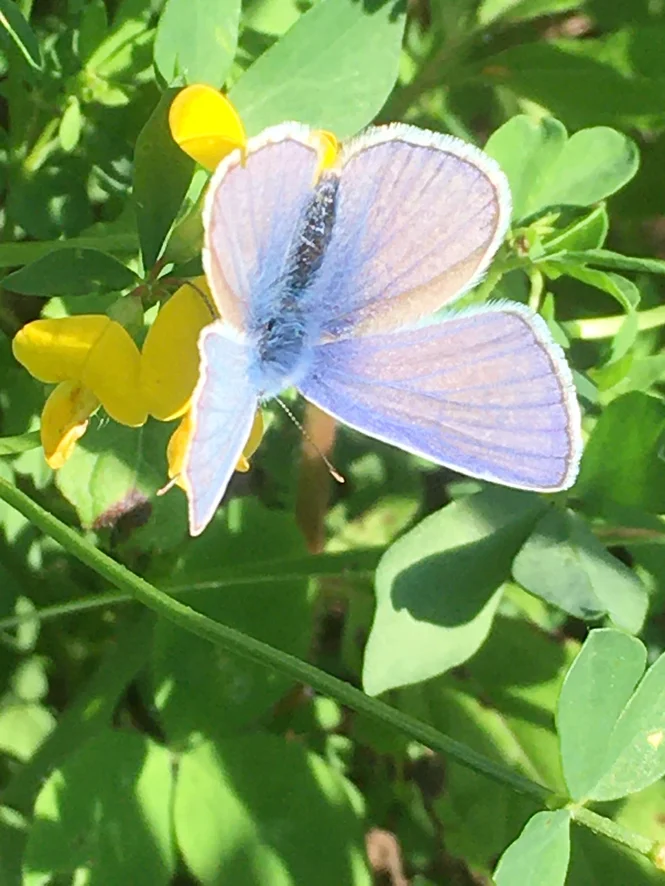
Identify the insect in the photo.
Polyommatus icarus
